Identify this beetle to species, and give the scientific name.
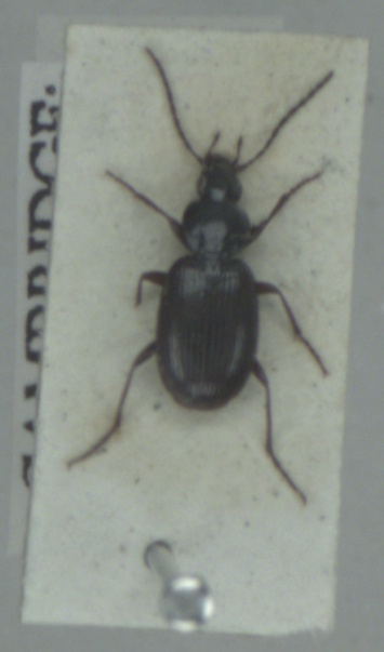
Agonum fuliginosum
